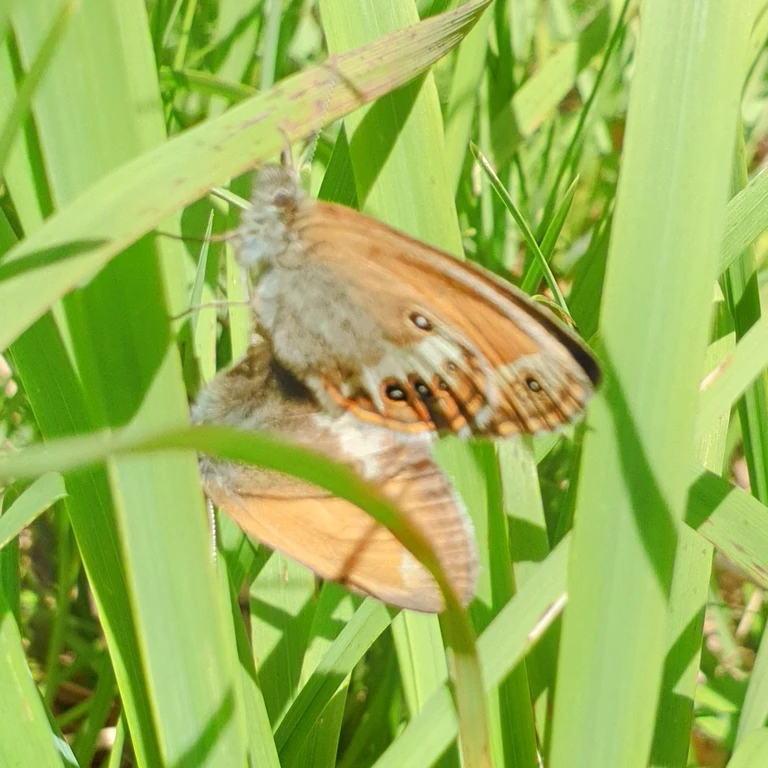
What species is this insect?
Coenonympha arcania
